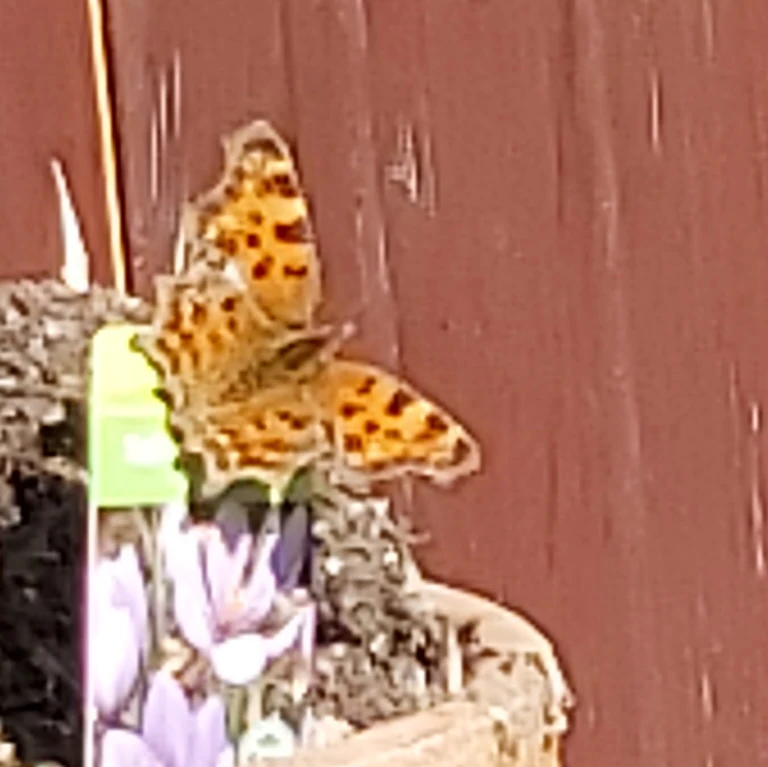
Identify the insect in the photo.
Polygonia c-album
